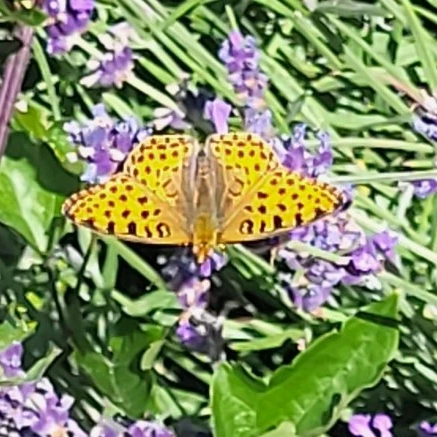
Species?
Issoria lathonia
